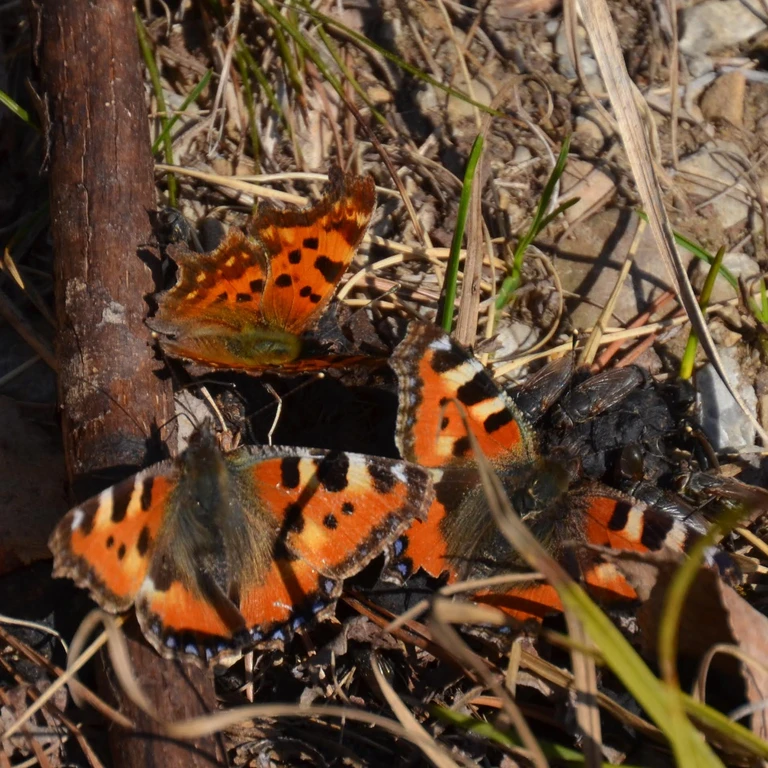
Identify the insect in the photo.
Aglais urticae
